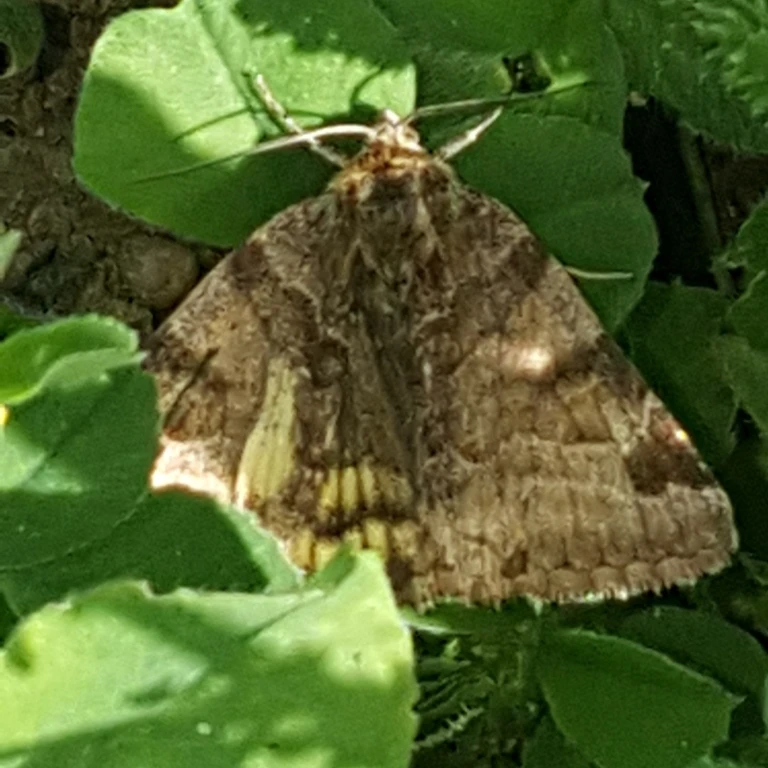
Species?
Euclidia glyphica
